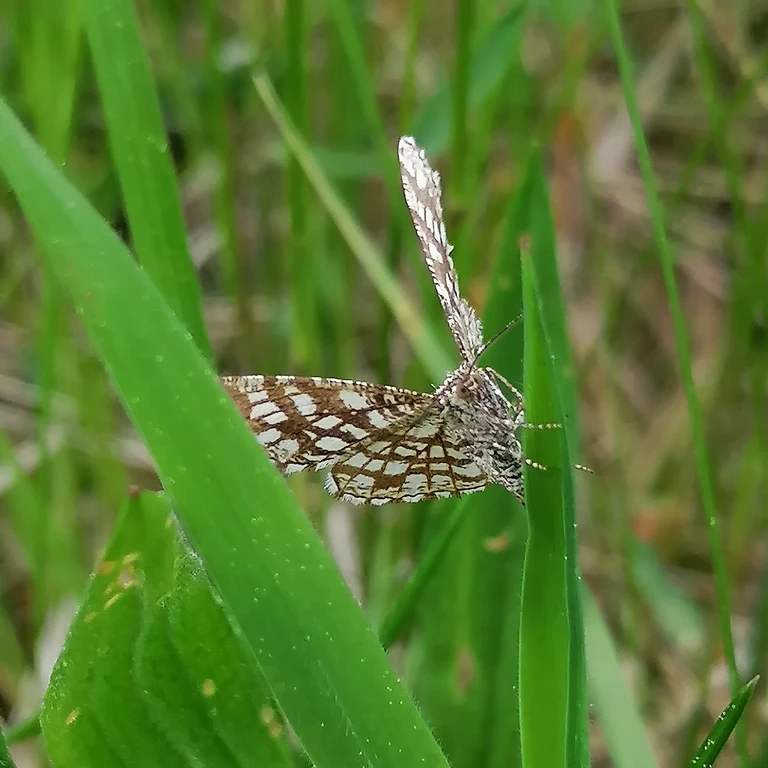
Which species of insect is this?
Chiasmia clathrata
